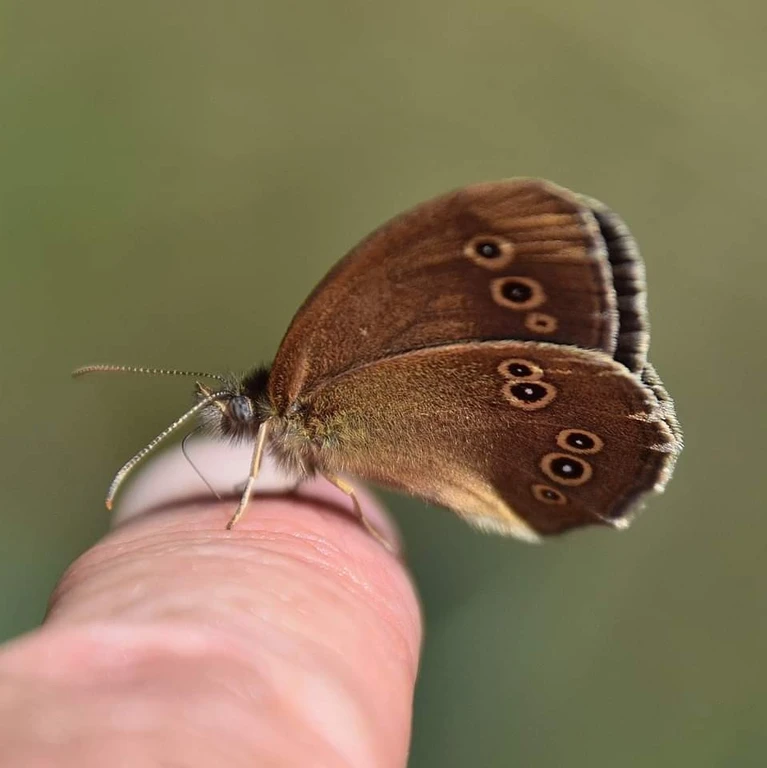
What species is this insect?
Aphantopus hyperantus
